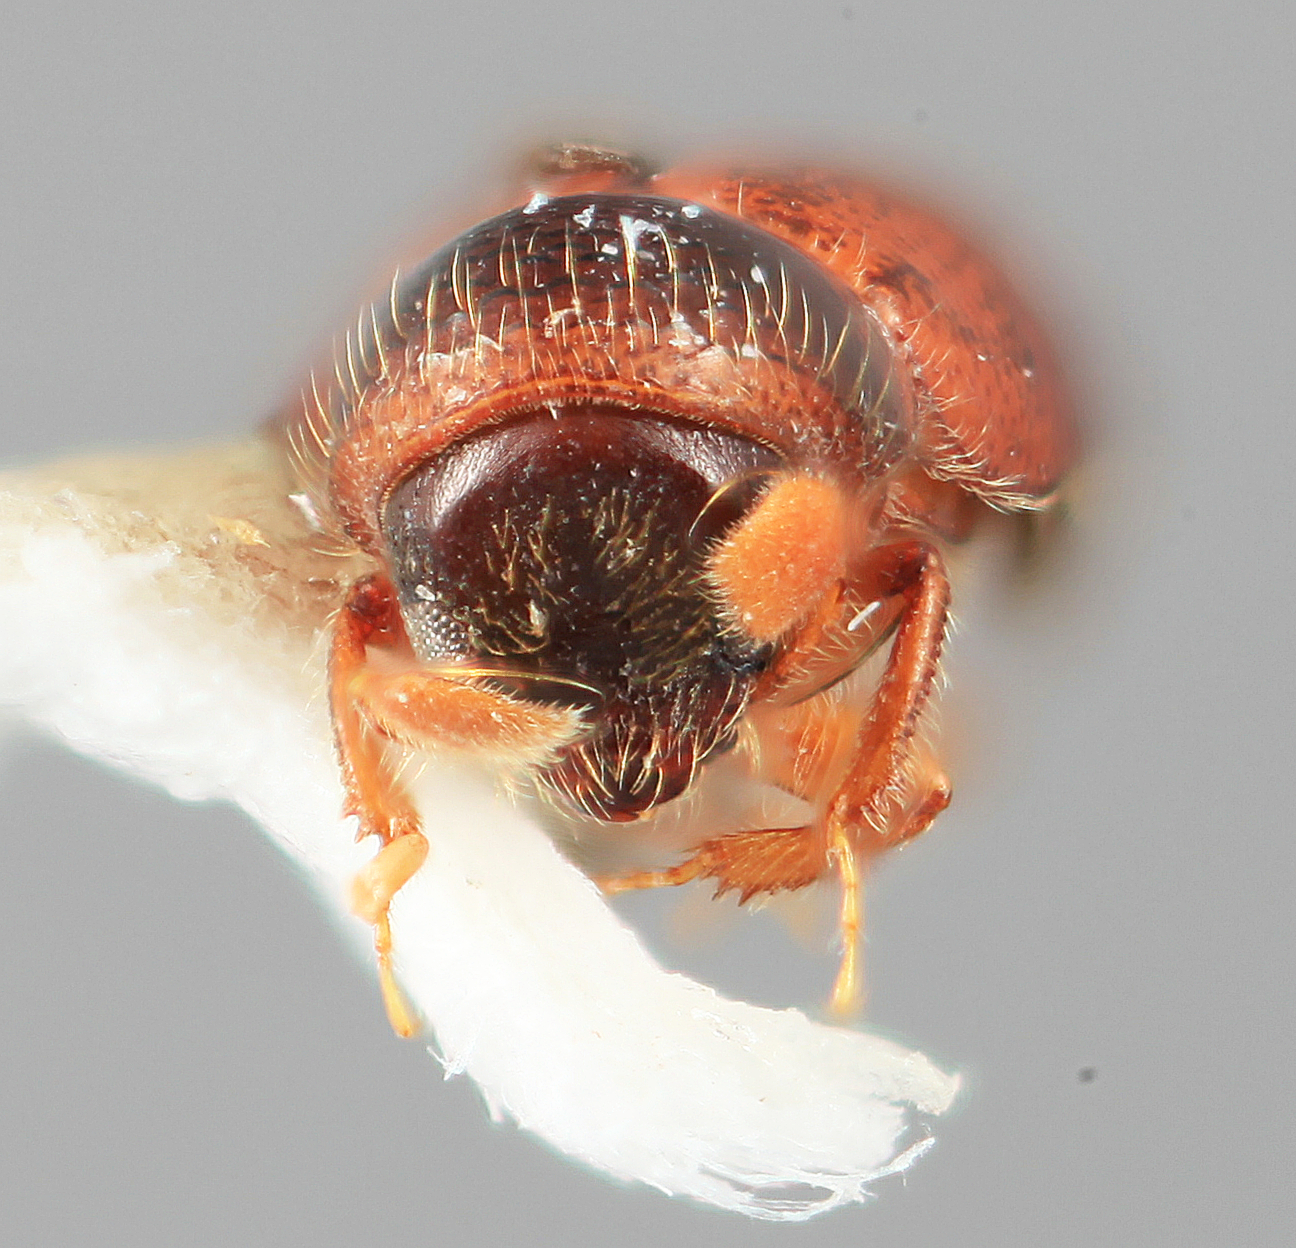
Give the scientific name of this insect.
Corthyloxiphus punctatus
